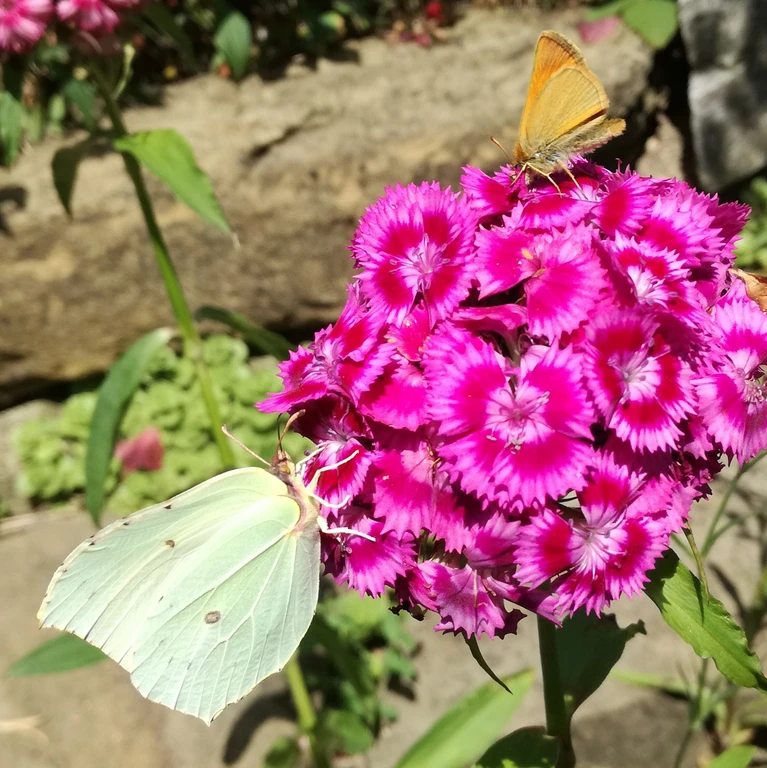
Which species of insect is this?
Gonepteryx rhamni
